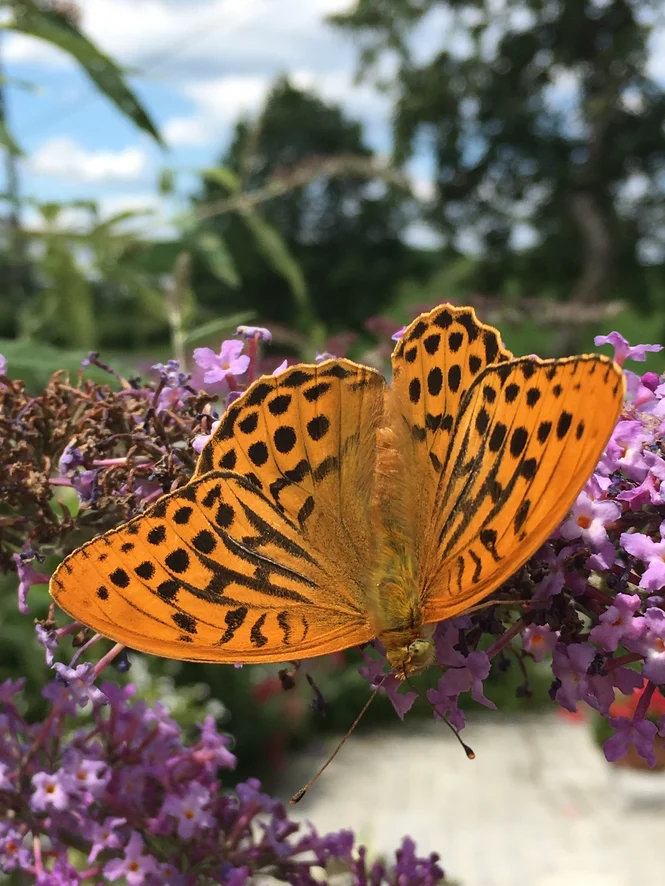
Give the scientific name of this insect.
Argynnis paphia
